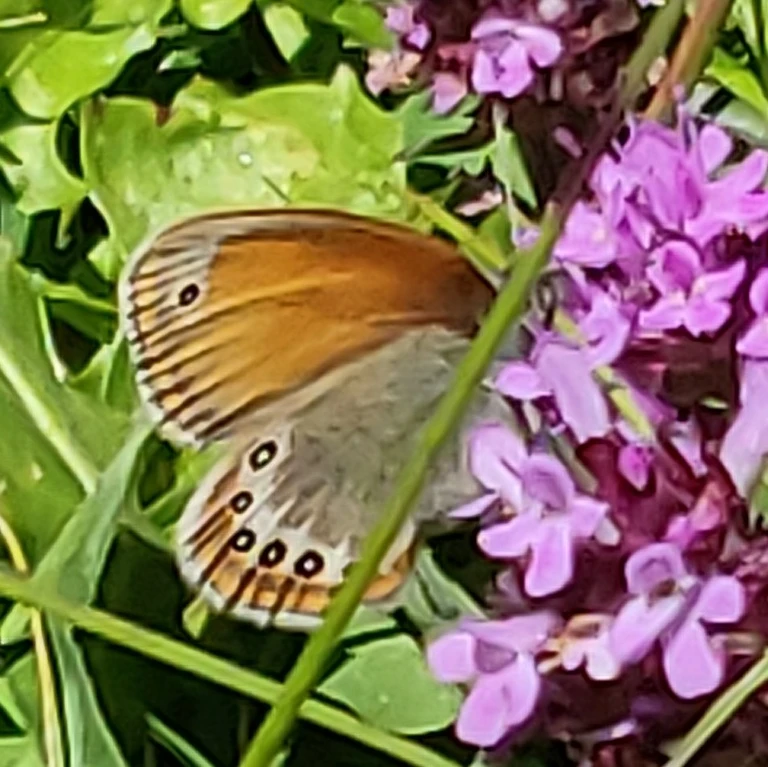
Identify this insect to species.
Coenonympha gardetta
